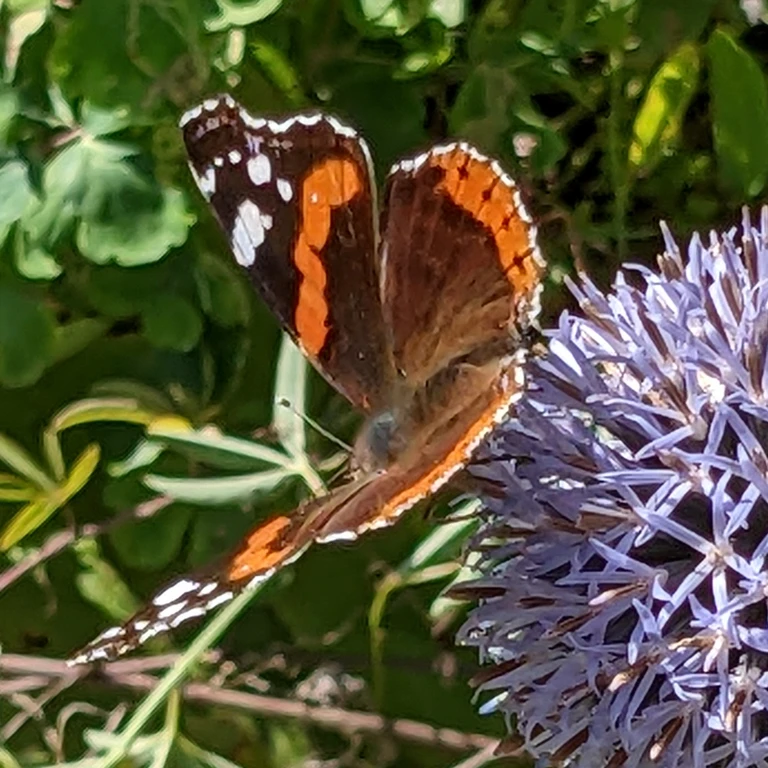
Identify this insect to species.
Vanessa atalanta
